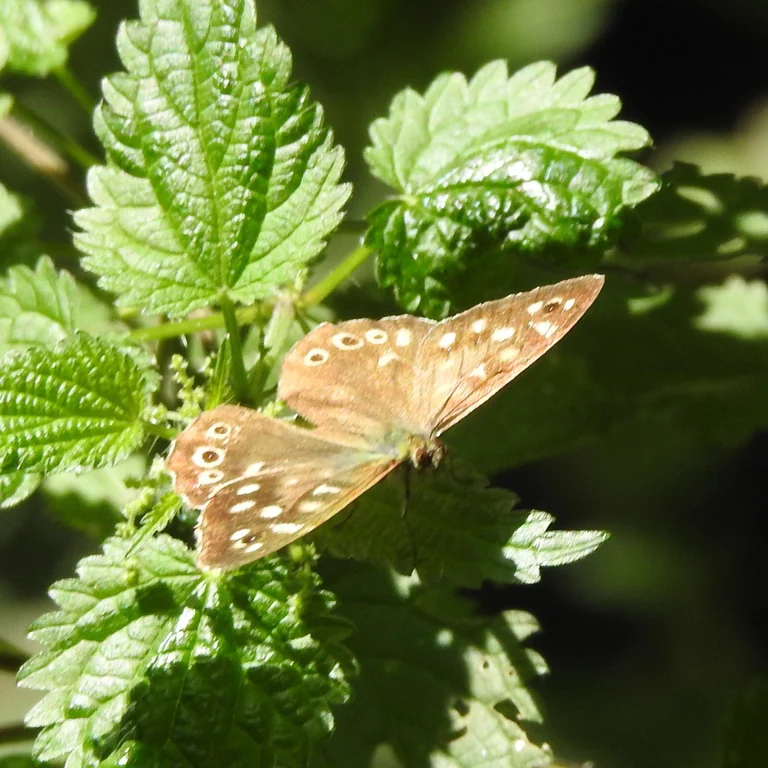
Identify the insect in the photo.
Pararge aegeria
